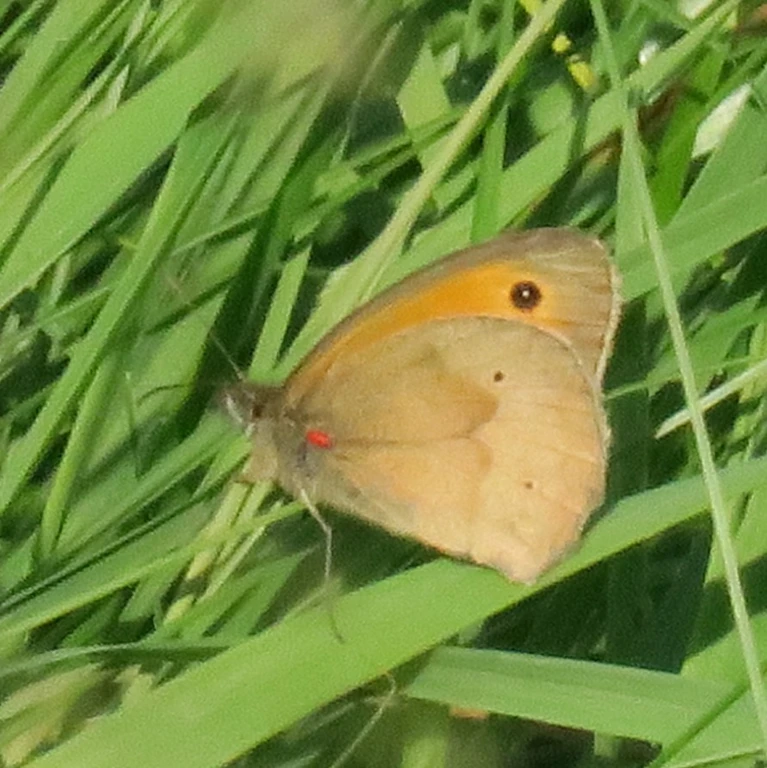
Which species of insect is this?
Maniola jurtina
